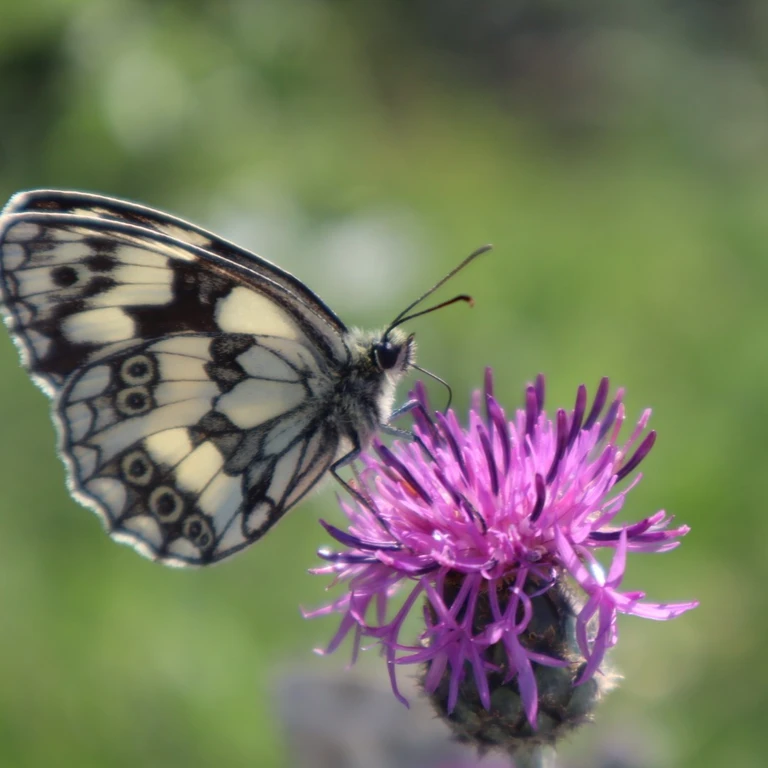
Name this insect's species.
Melanargia galathea
